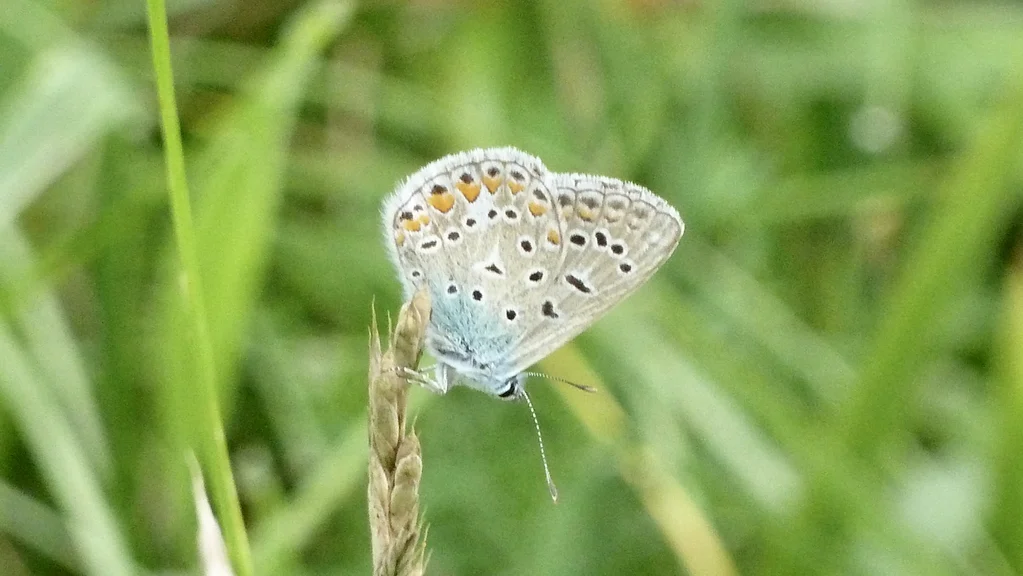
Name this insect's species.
Polyommatus icarus
